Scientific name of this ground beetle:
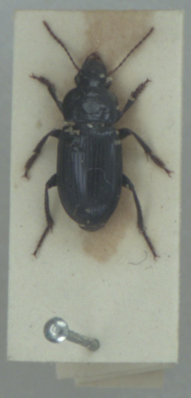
Harpalus rufipalpis
